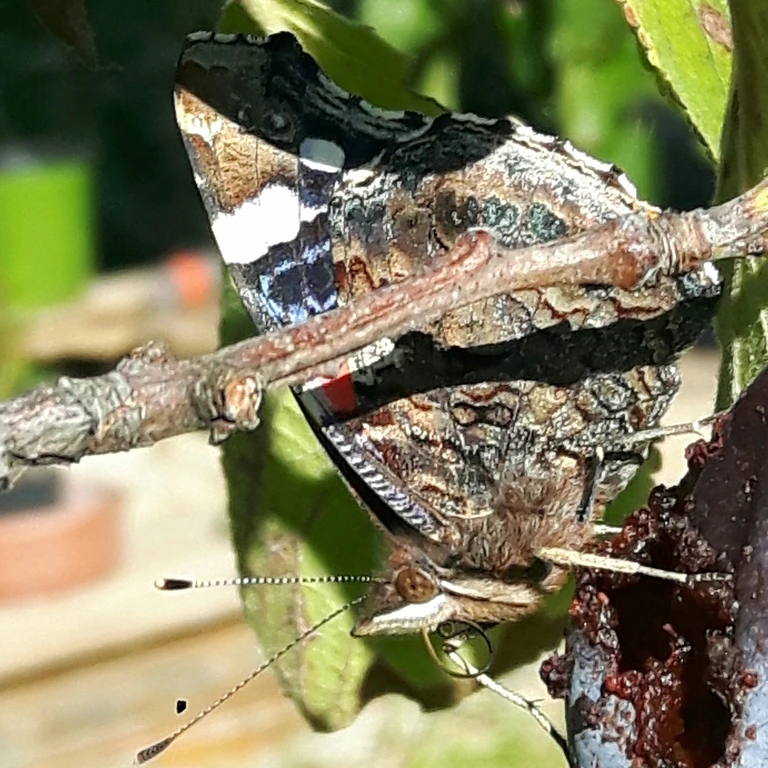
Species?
Vanessa atalanta
